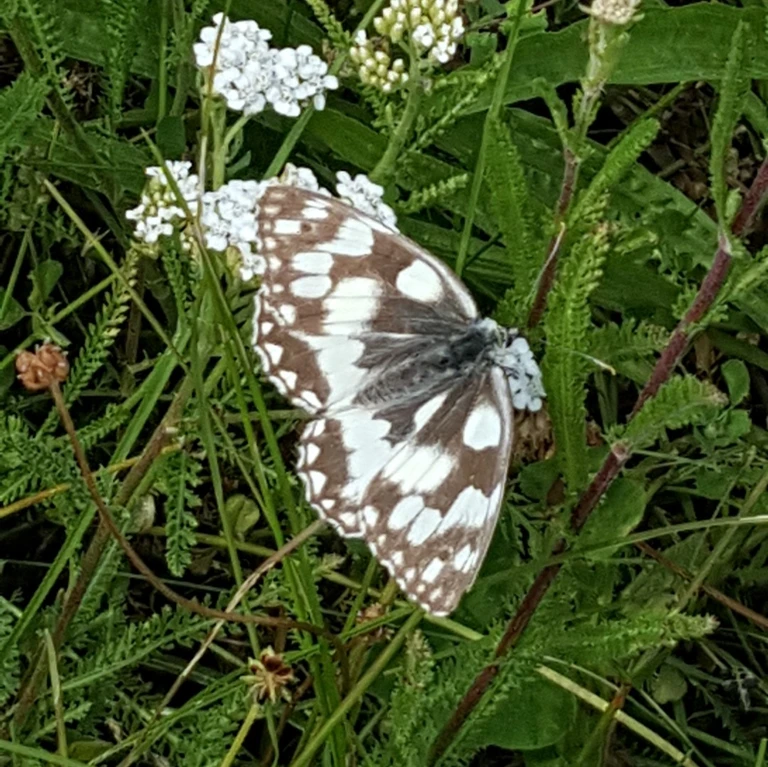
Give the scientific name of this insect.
Melanargia galathea
